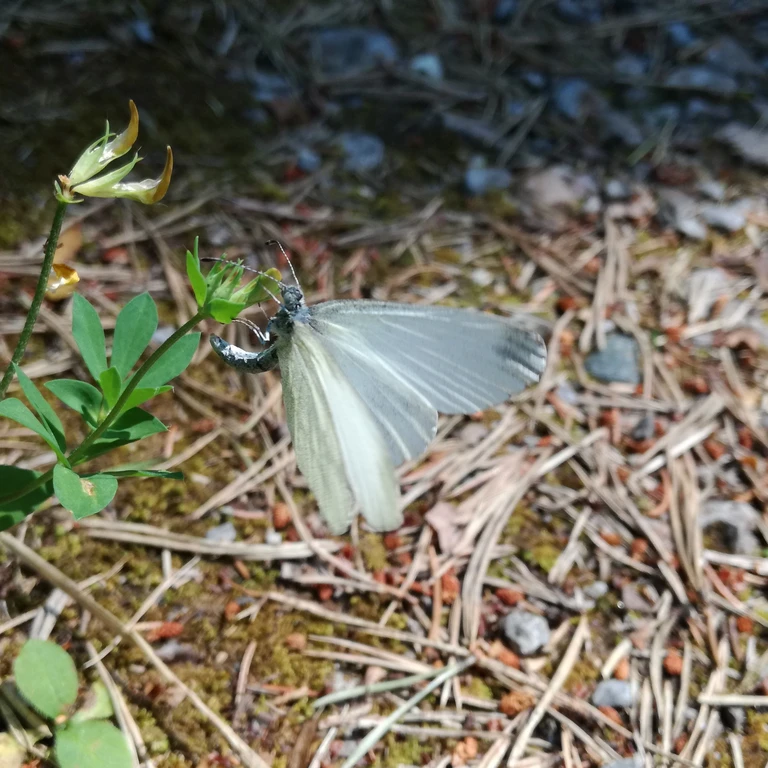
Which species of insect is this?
Leptidea sinapis/juvernica
